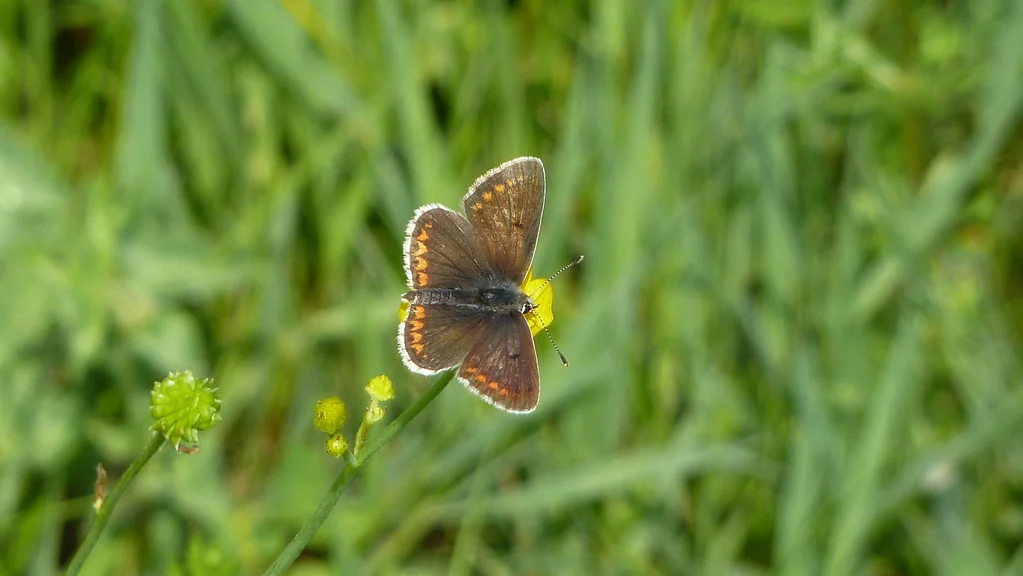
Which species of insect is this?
Aricia agestis/artaxerxes
